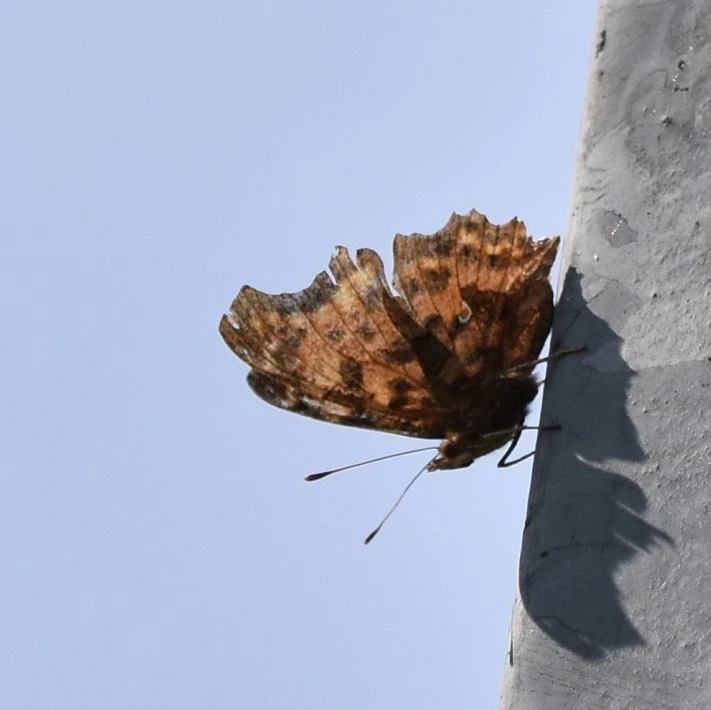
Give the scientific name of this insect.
Polygonia c-album
